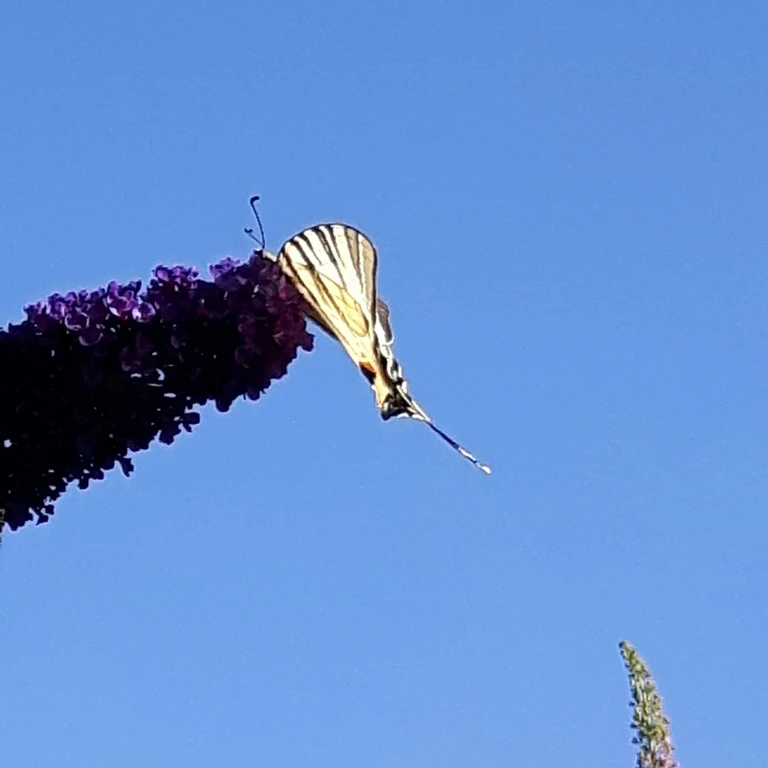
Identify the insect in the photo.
Iphiclides podalirius
